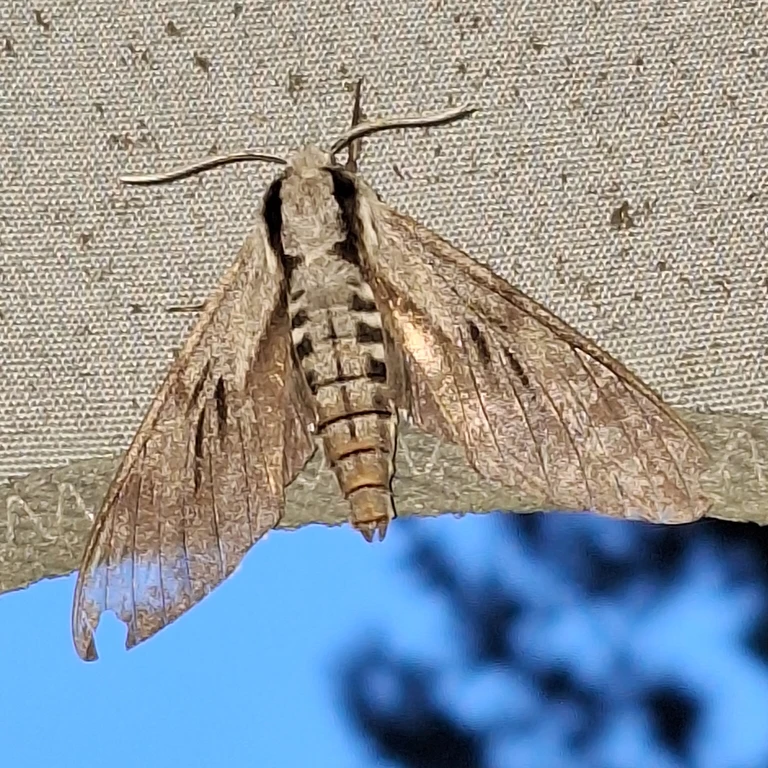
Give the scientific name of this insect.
Sphinx pinastri
